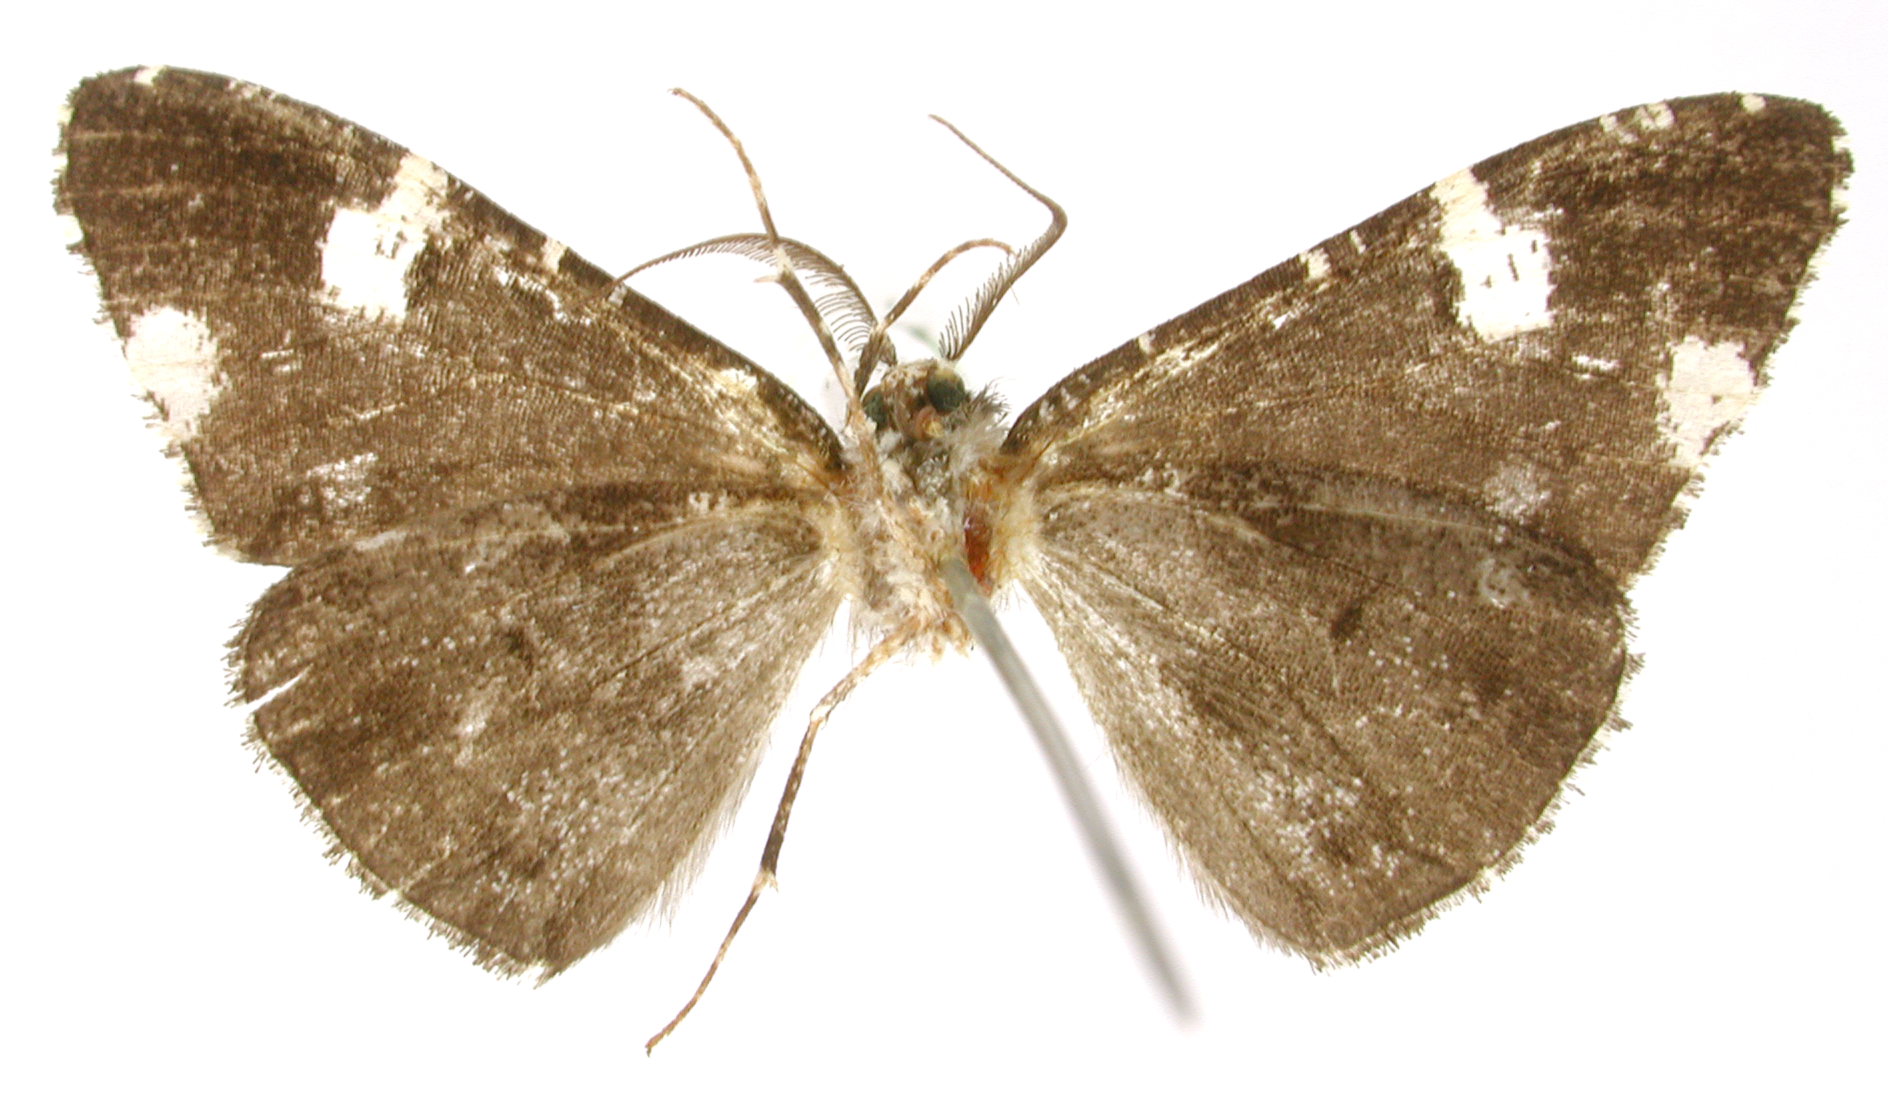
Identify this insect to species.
Cargolia albipuncta
